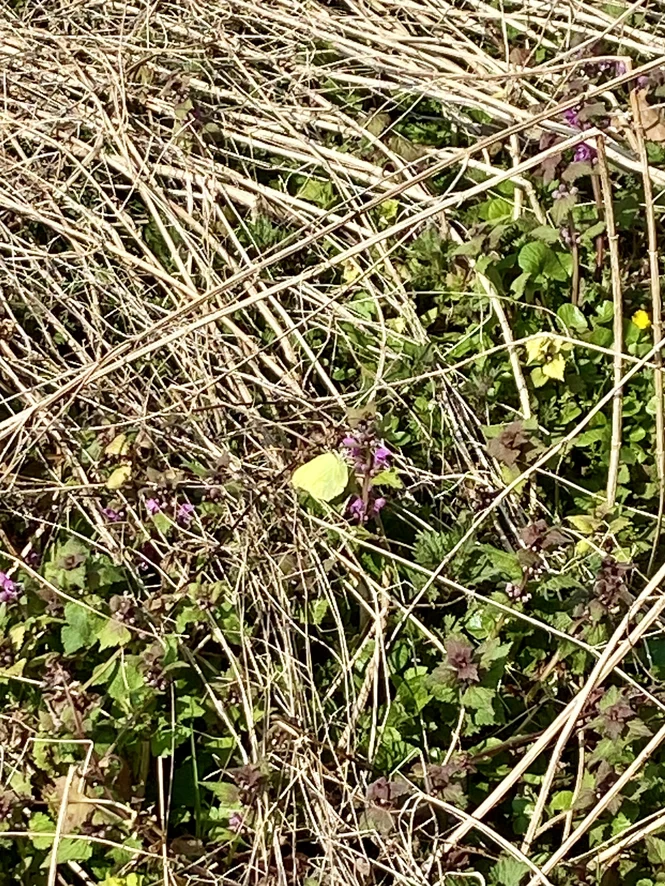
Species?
Gonepteryx rhamni
